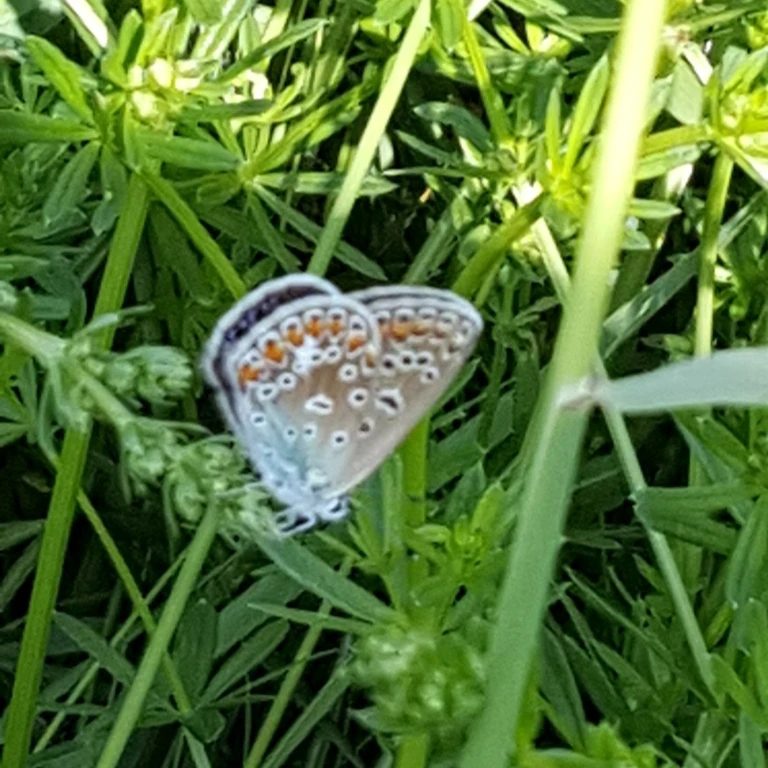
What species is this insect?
Polyommatus icarus
